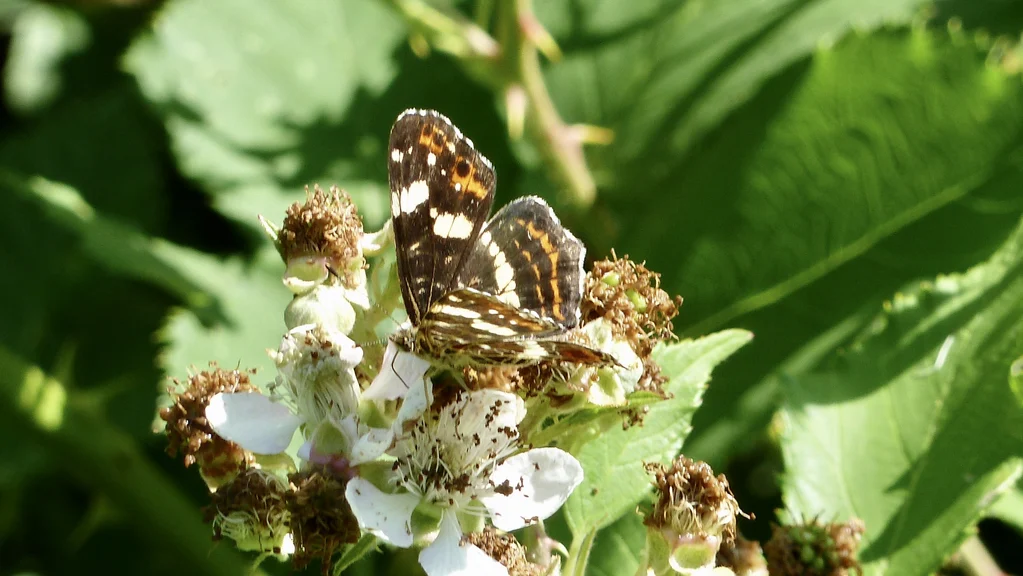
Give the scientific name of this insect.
Araschnia levana
